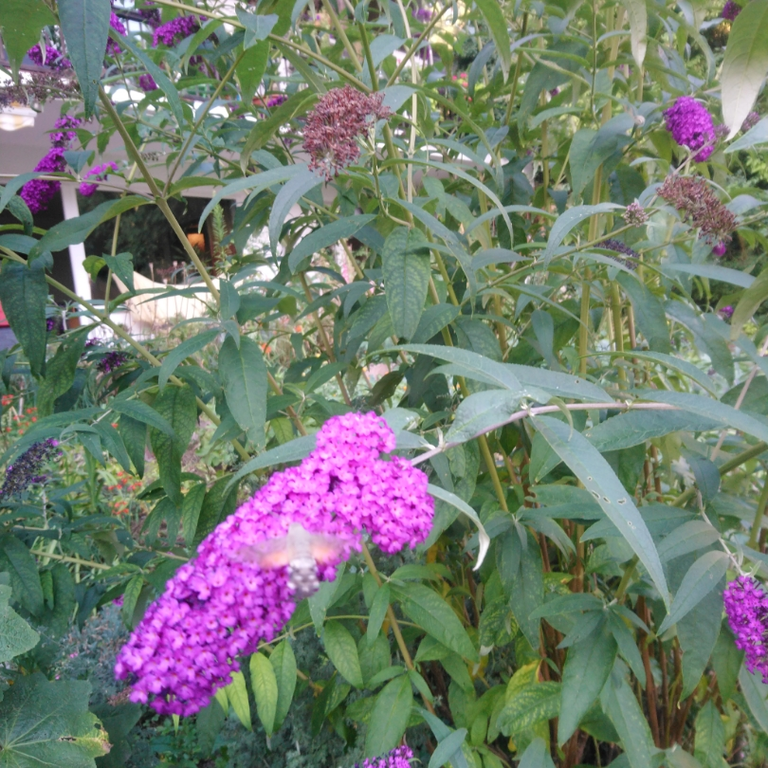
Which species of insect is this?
Macroglossum stellatarum
